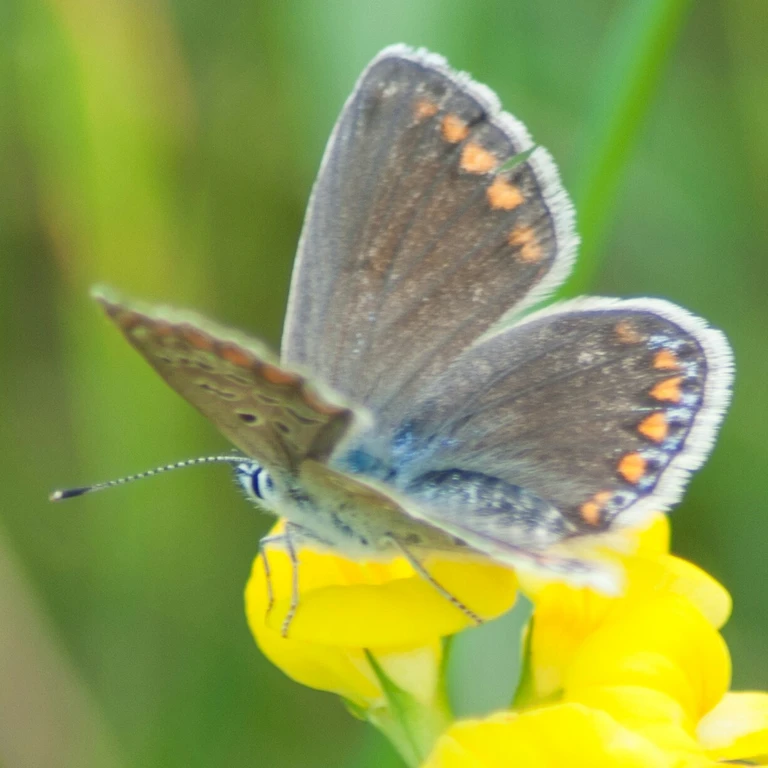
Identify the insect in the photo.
Polyommatus icarus
